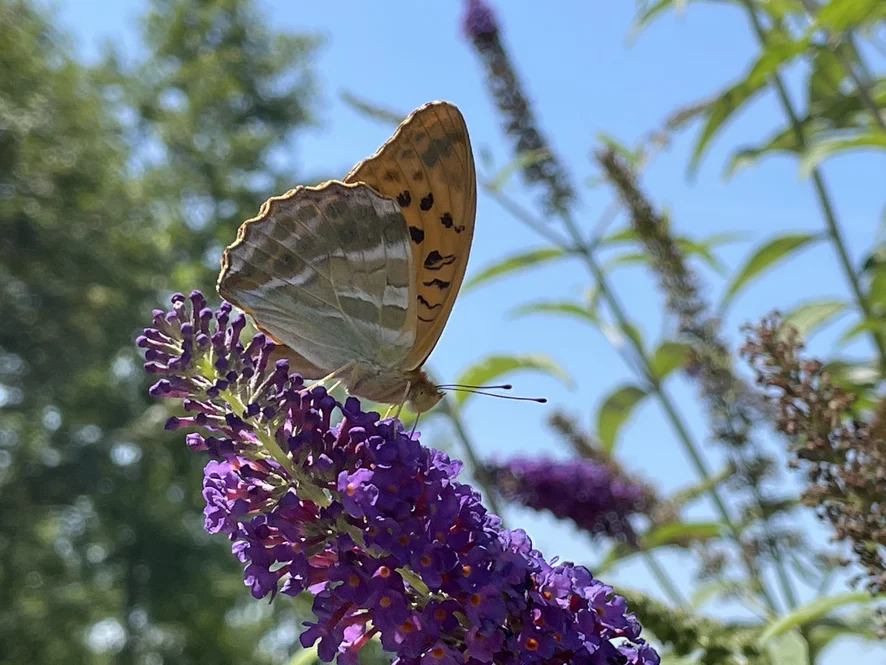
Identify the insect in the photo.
Argynnis paphia
